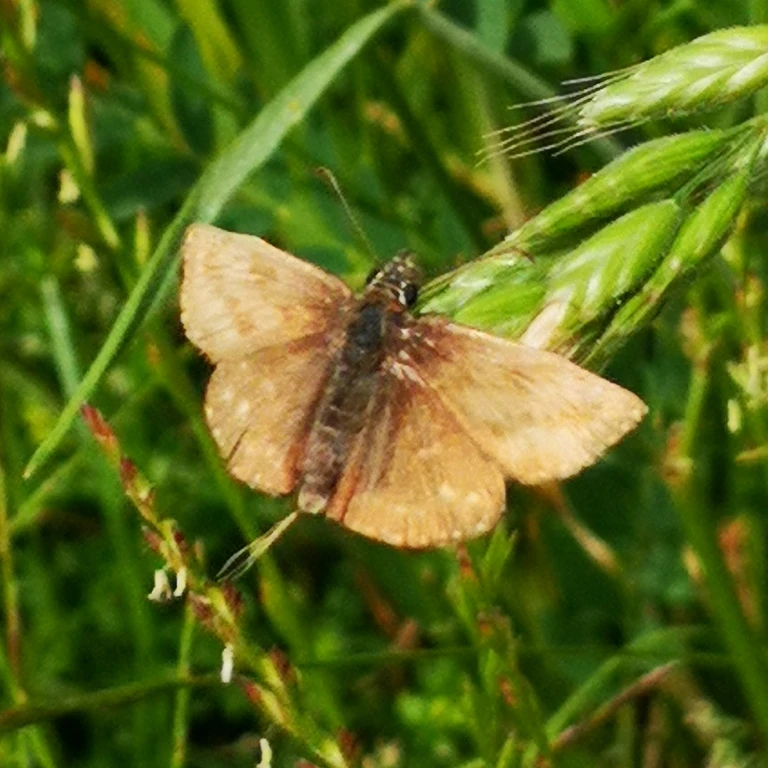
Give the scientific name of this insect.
Erynnis tages
